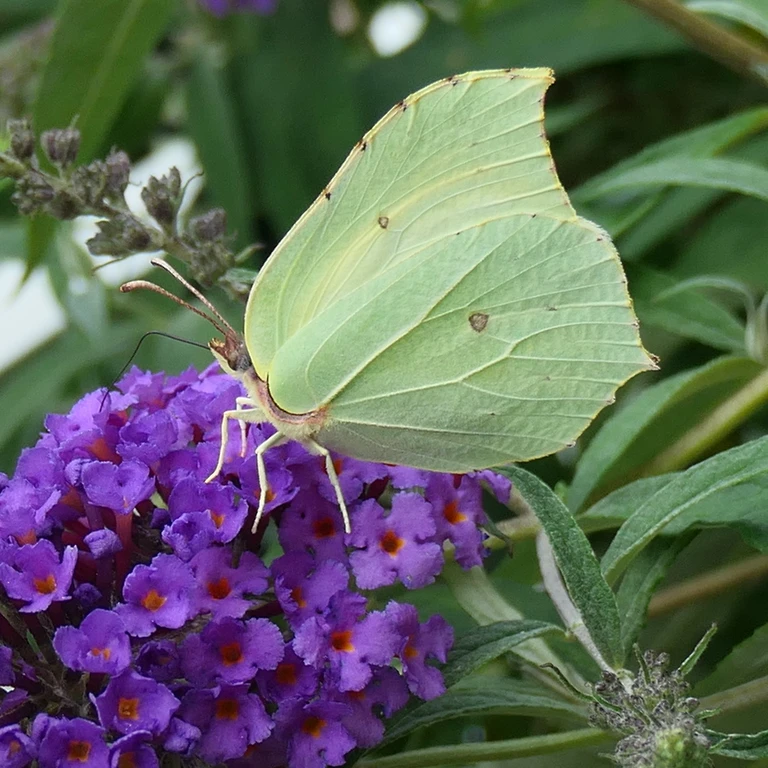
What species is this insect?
Gonepteryx rhamni
